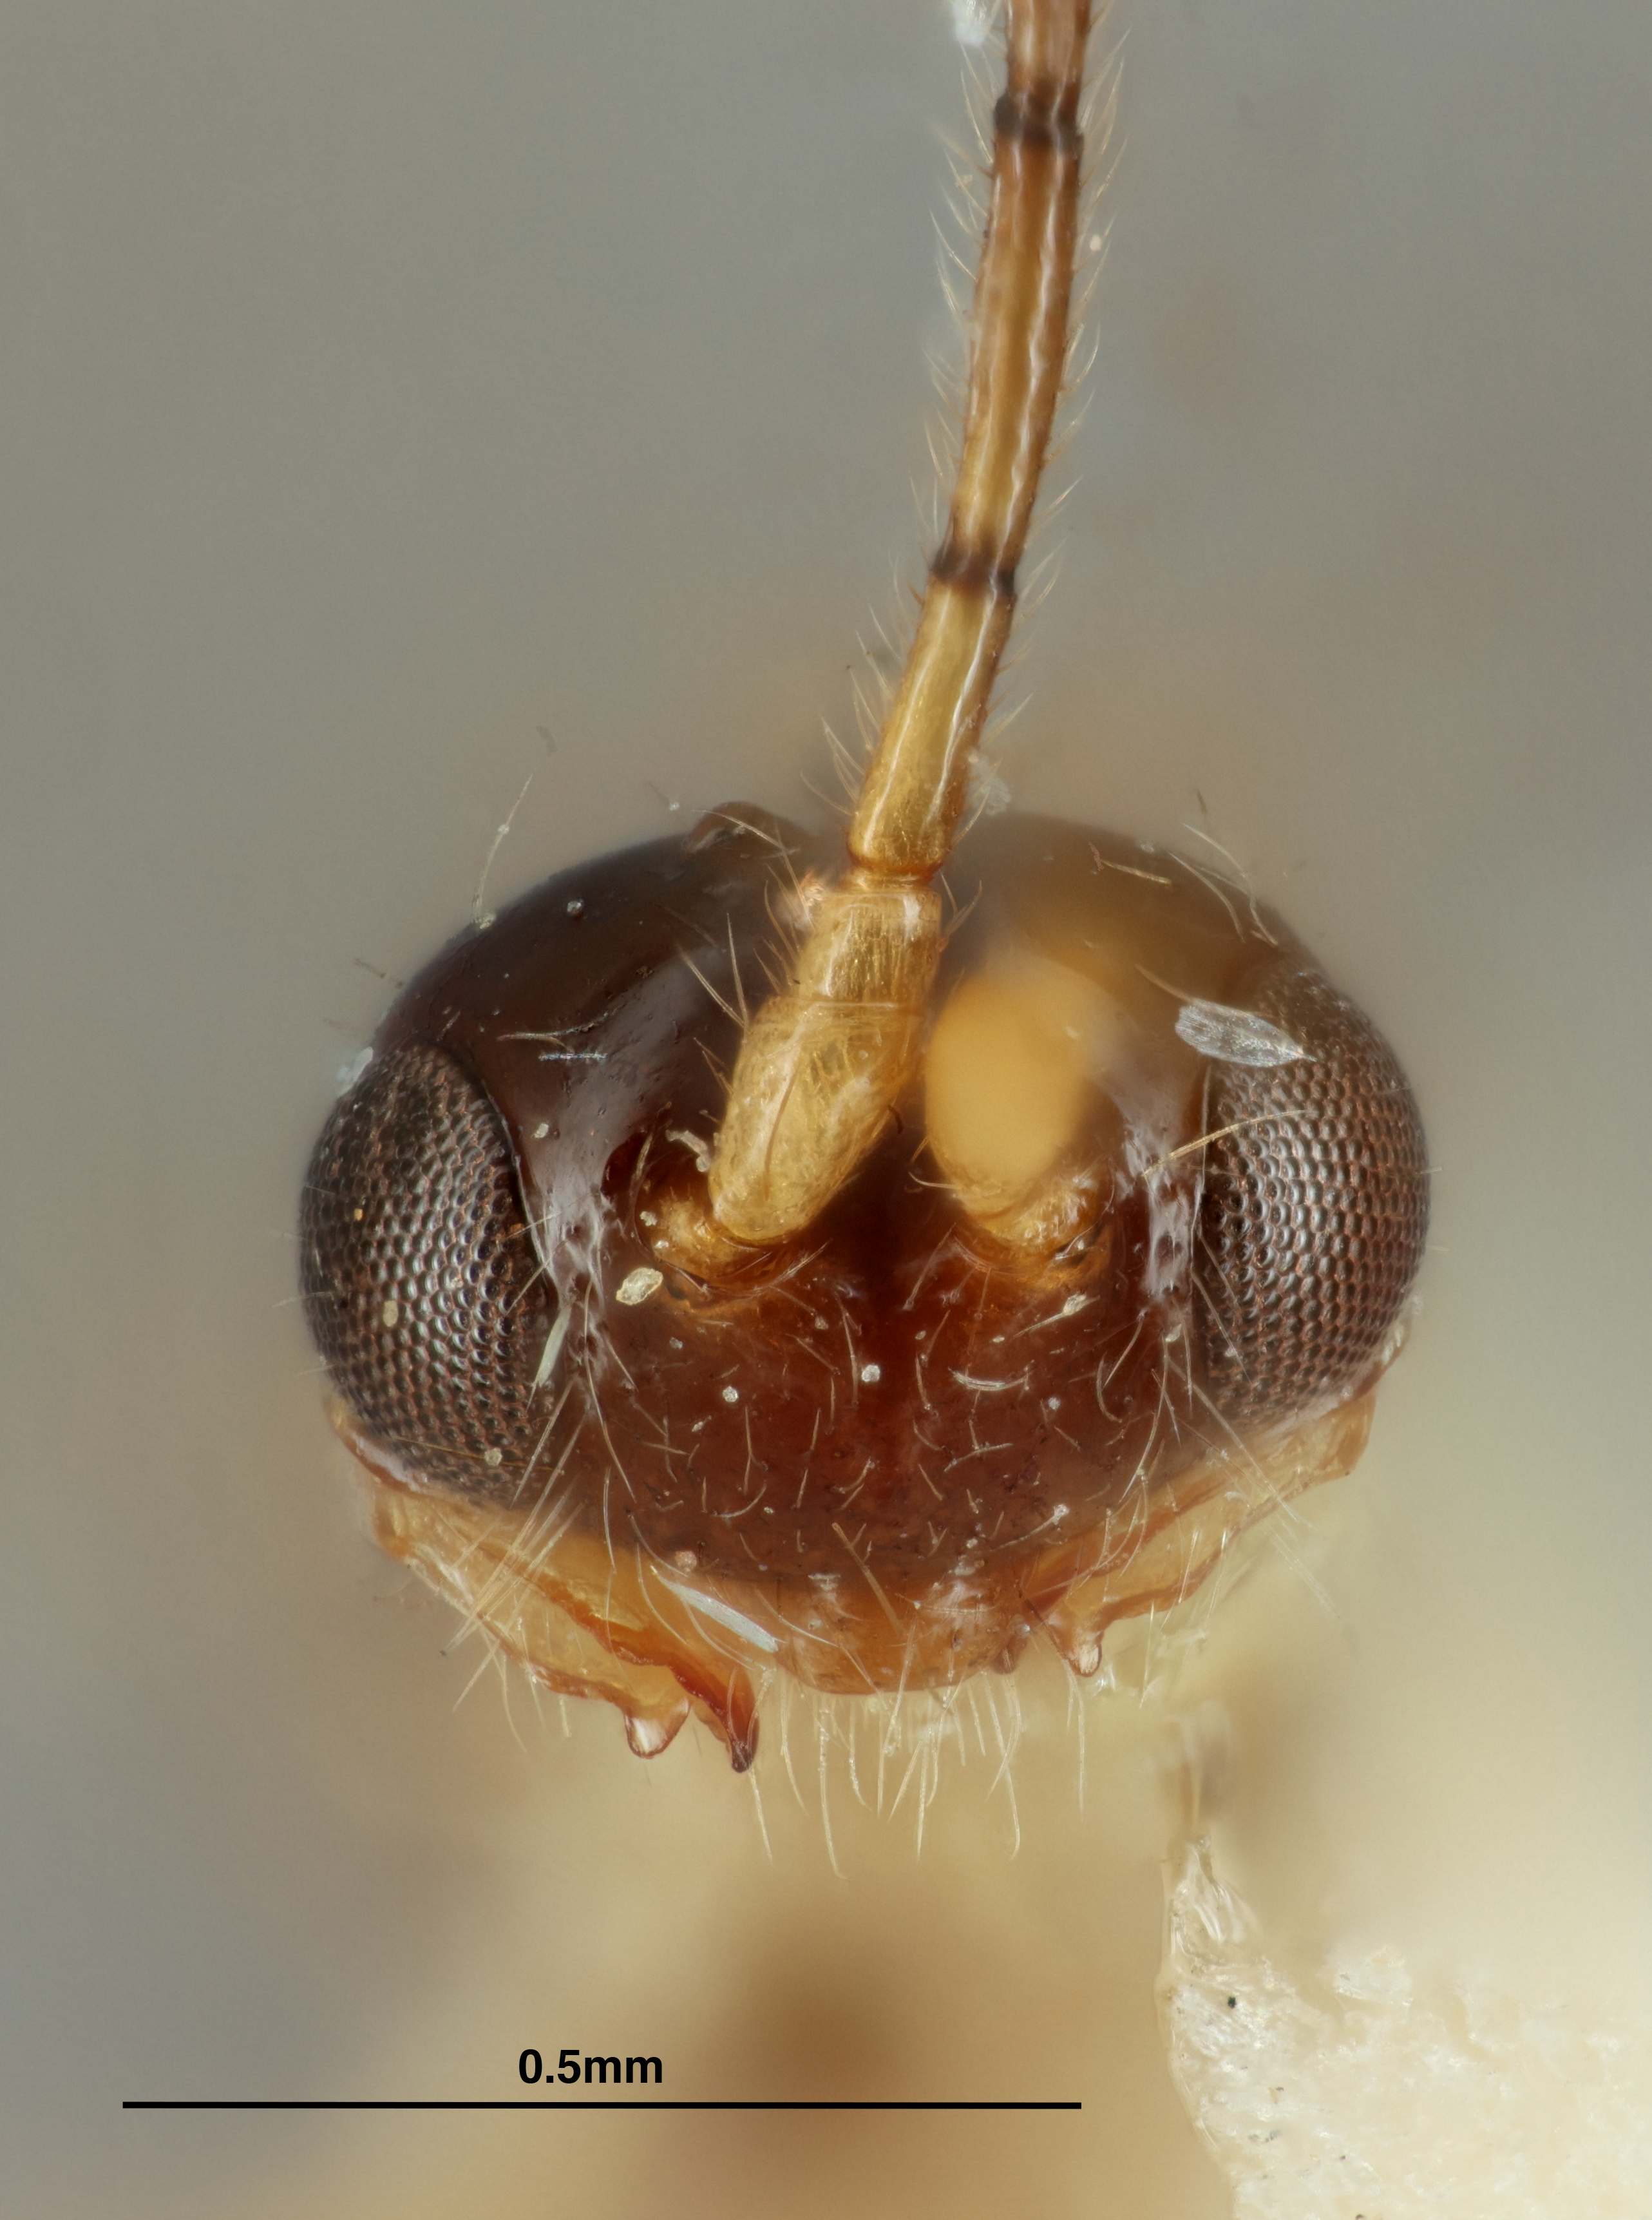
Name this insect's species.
Phaenocarpa supramedia
